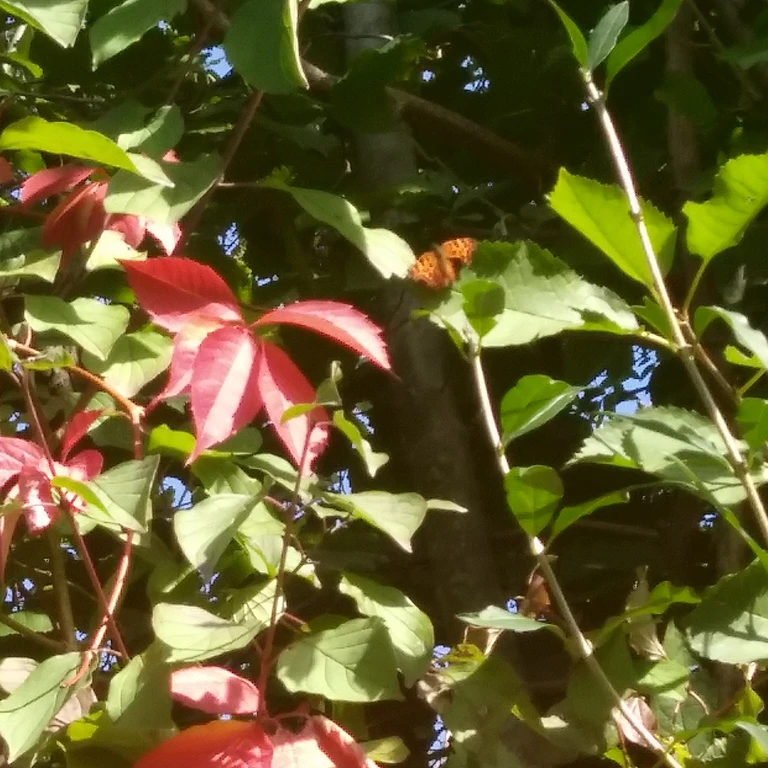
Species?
Polygonia c-album
